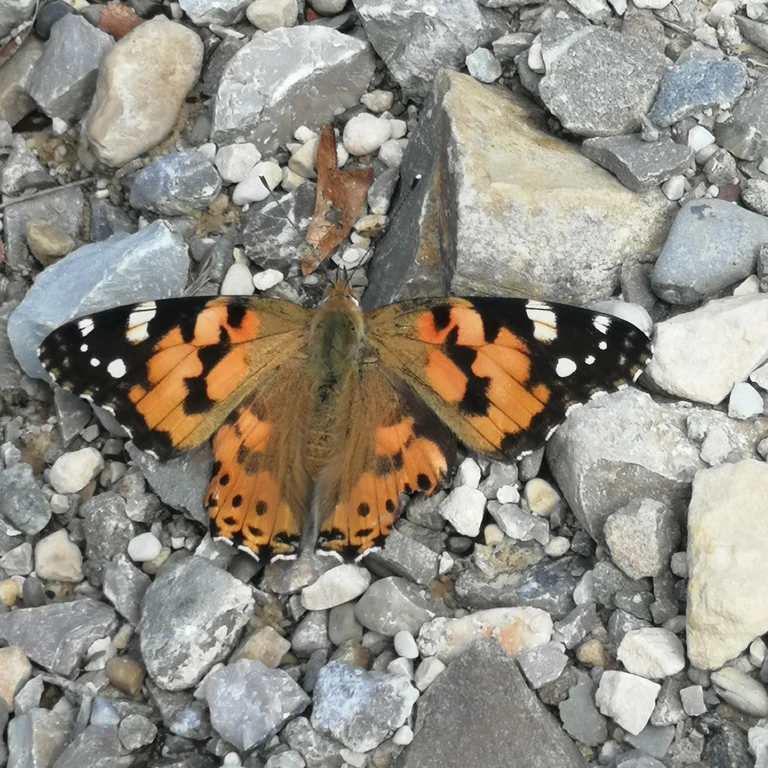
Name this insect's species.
Vanessa cardui
